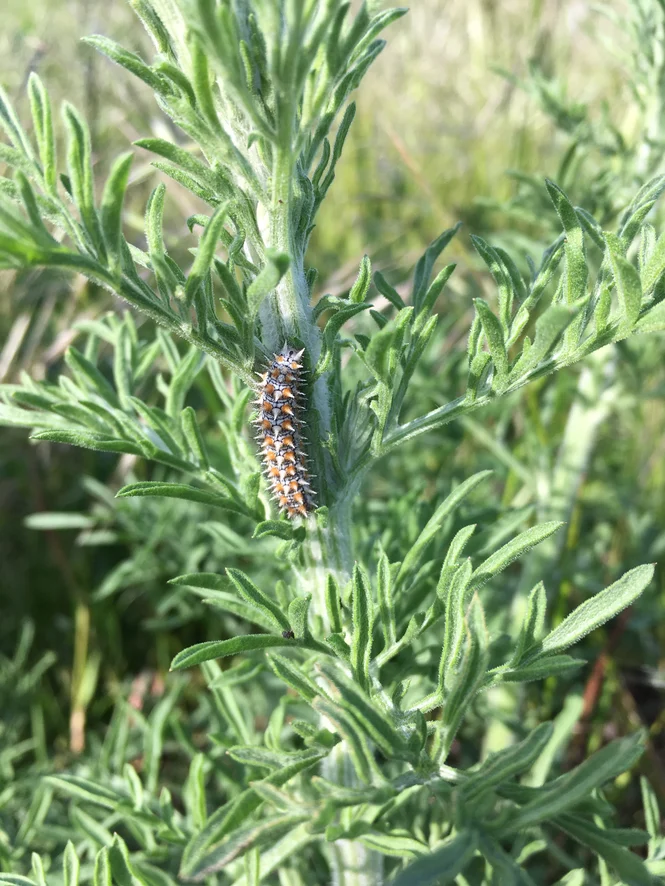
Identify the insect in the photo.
Melitaea didyma
